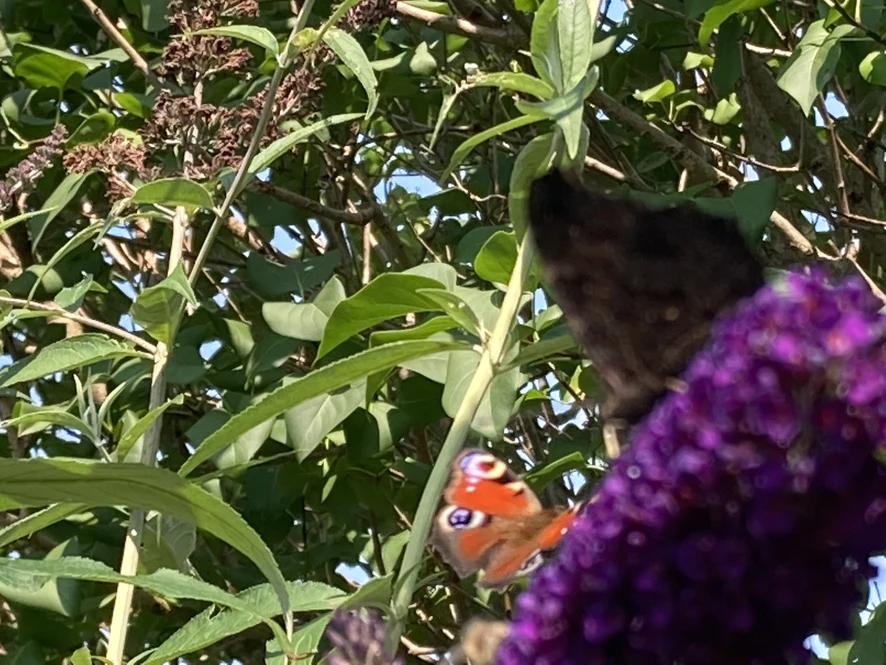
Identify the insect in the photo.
Aglais io
